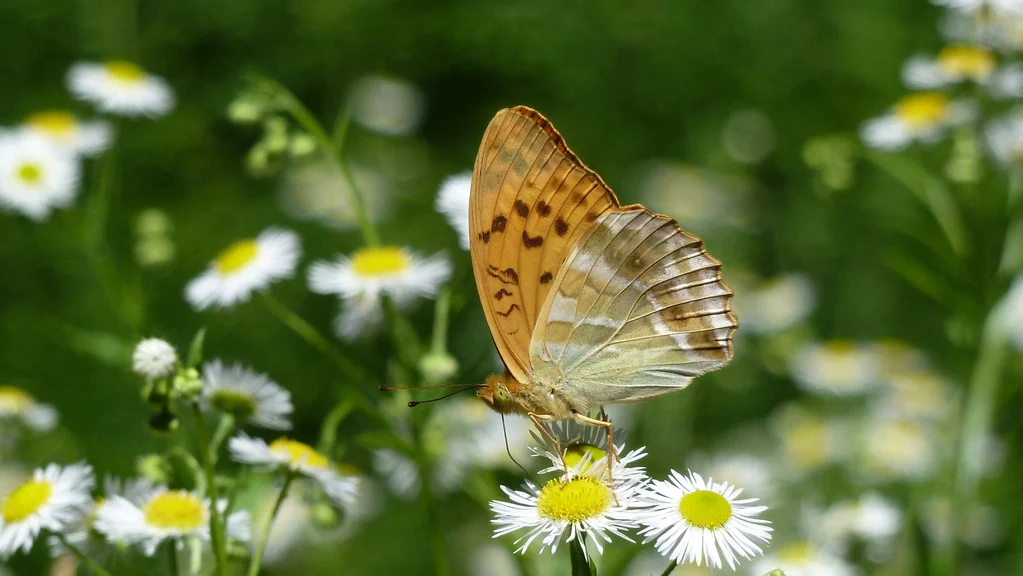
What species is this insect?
Argynnis paphia
